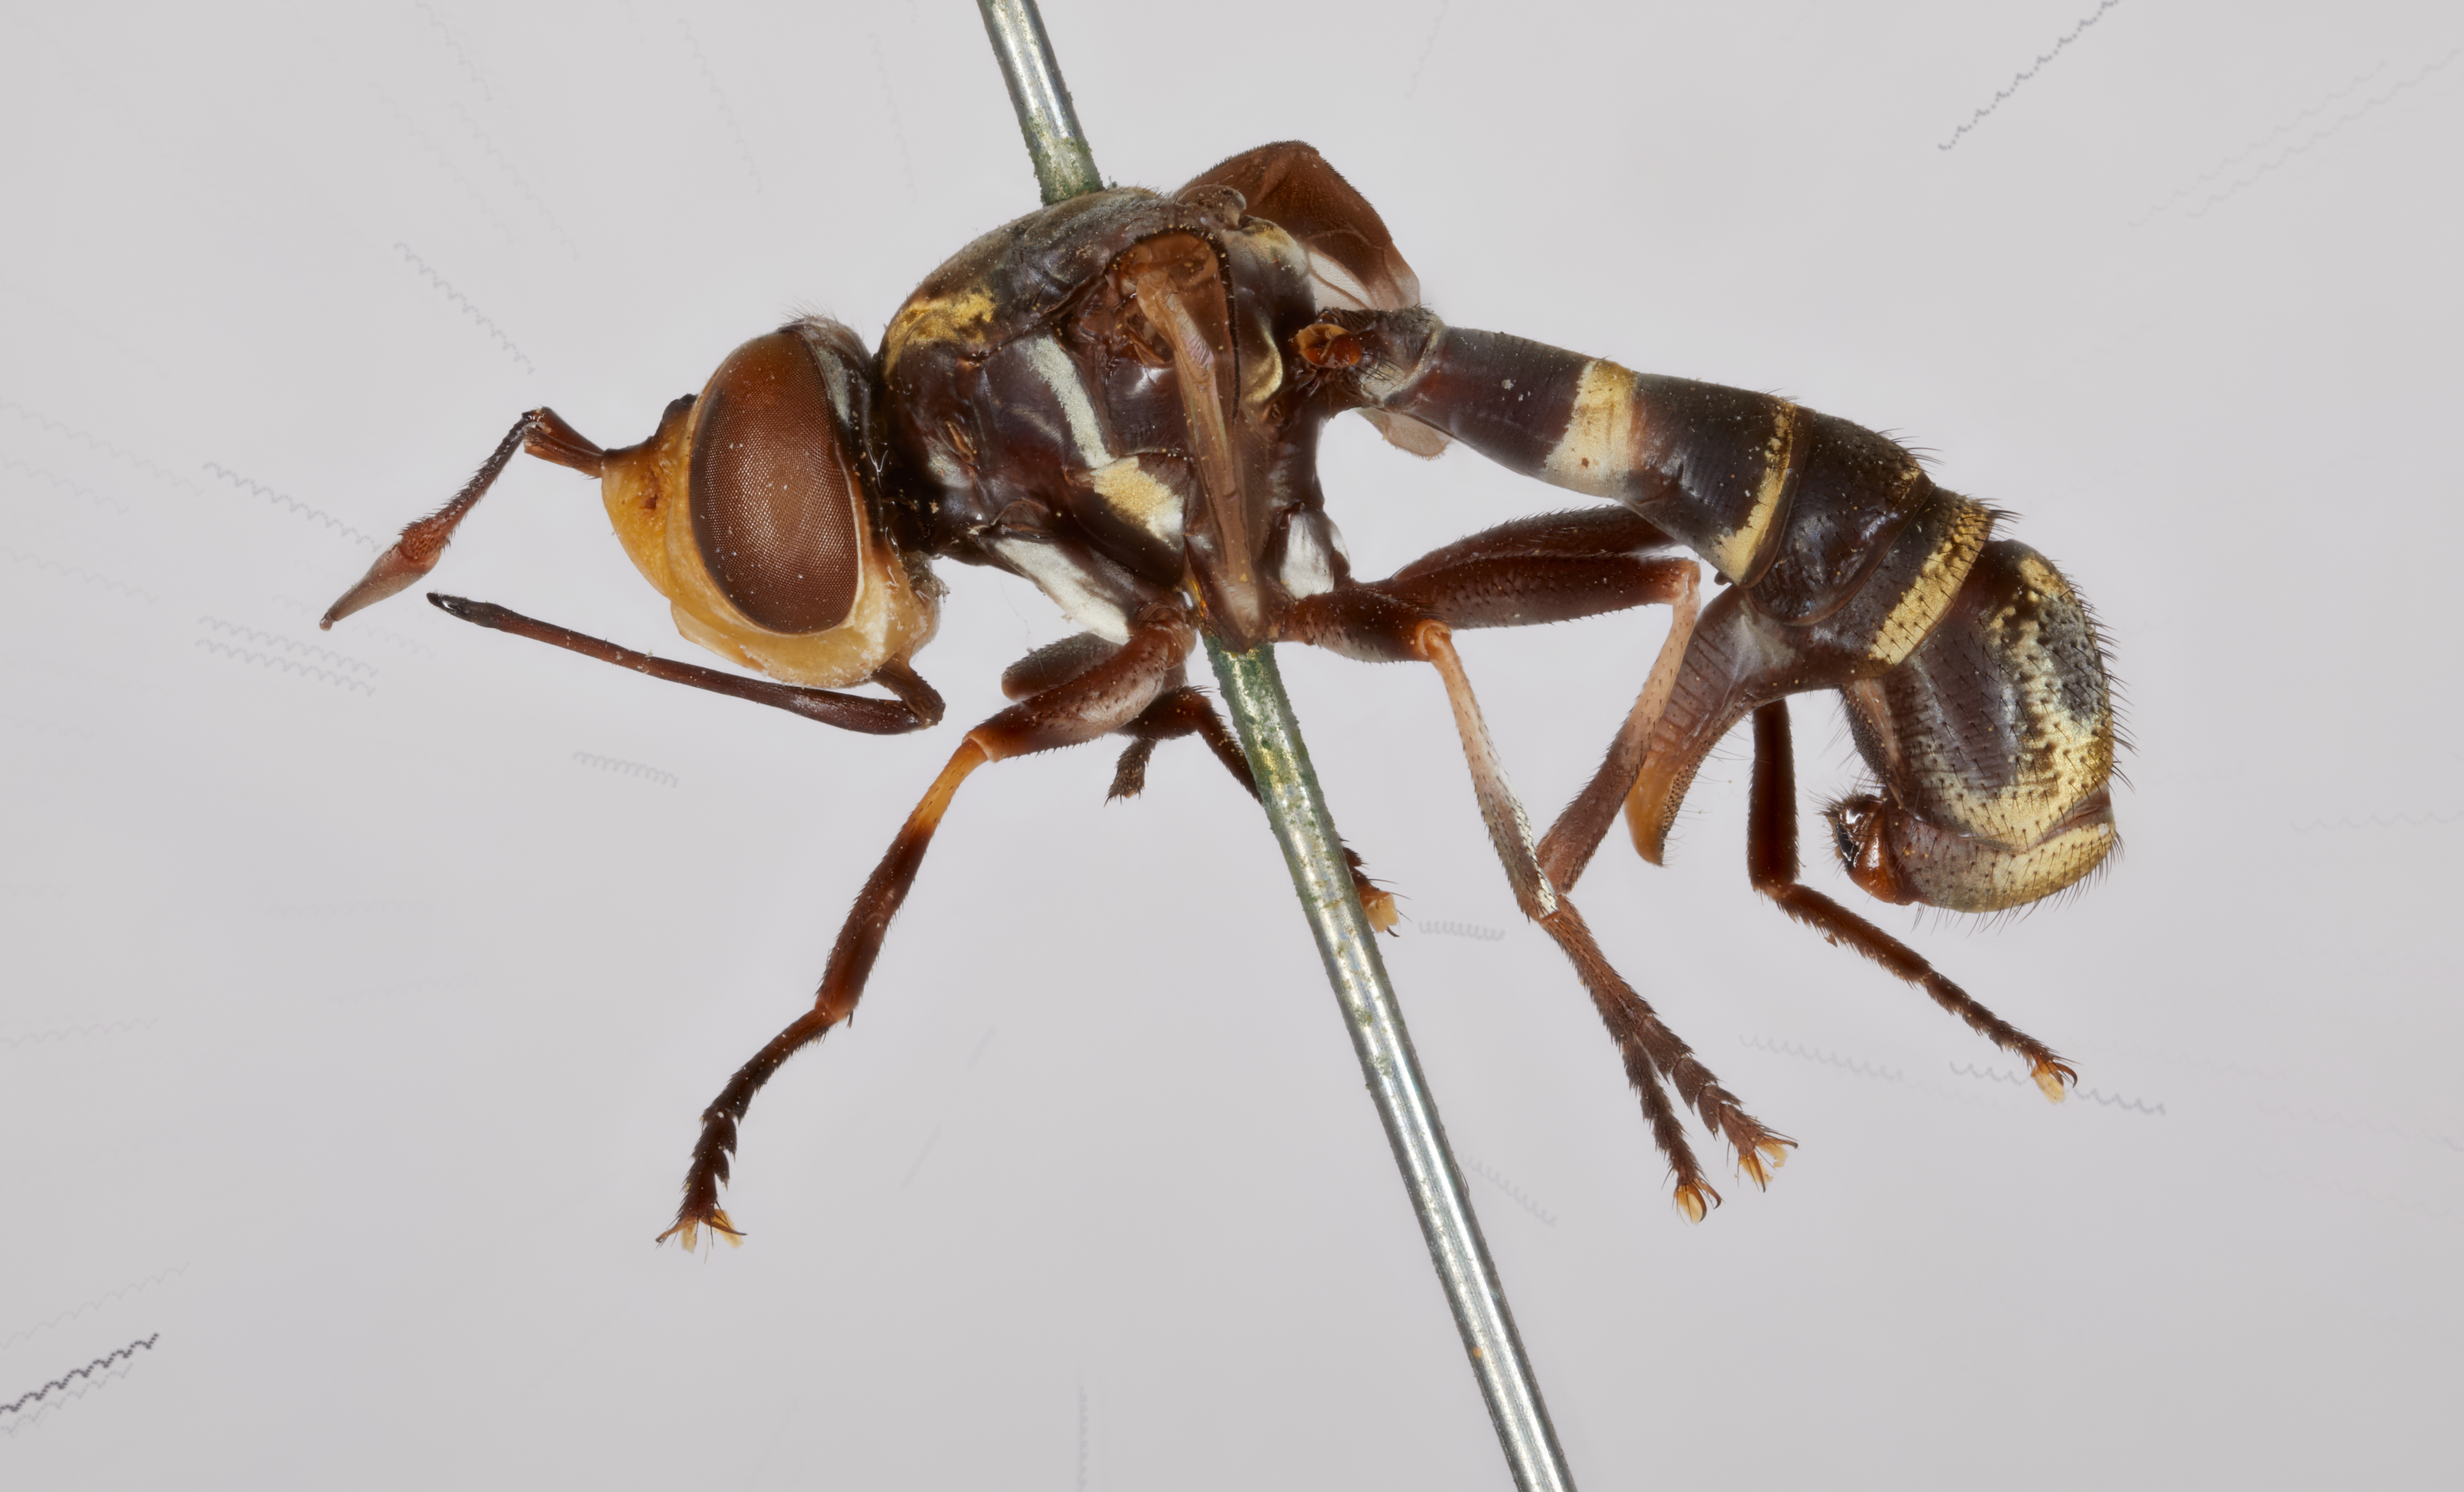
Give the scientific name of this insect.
Conops gracilior (also Physoconops gracilior)
